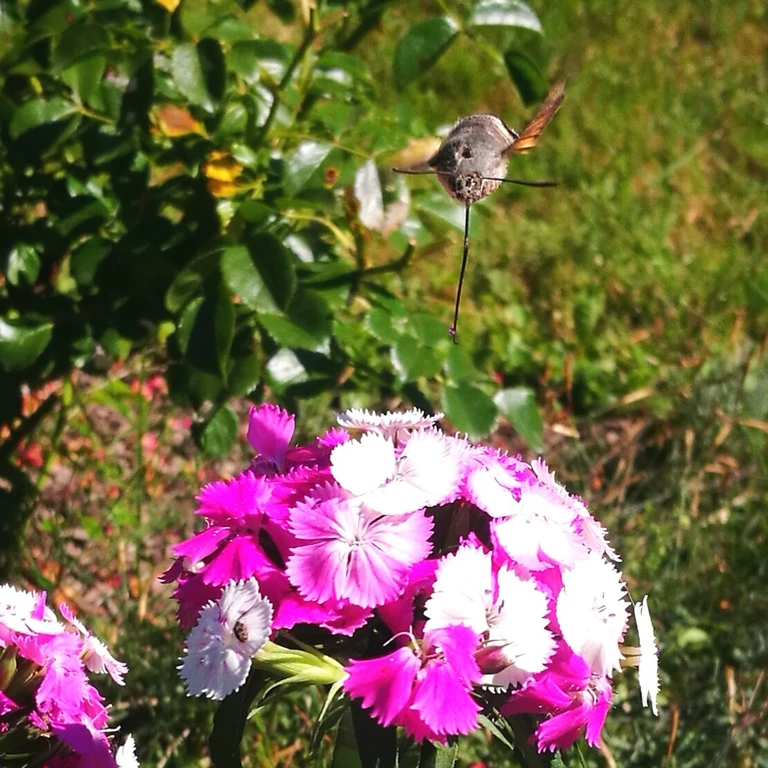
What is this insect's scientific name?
Macroglossum stellatarum
